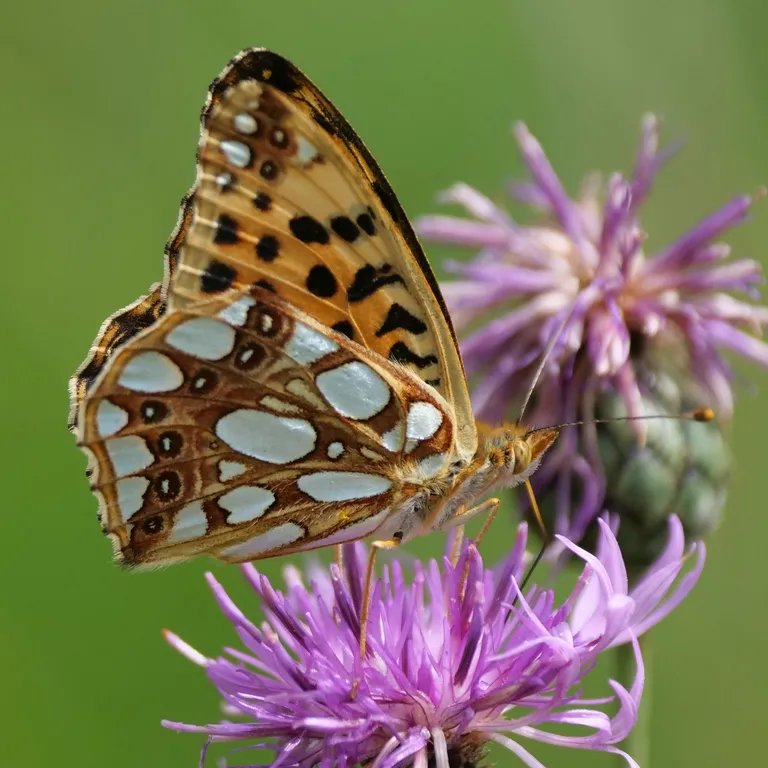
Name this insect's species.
Issoria lathonia
